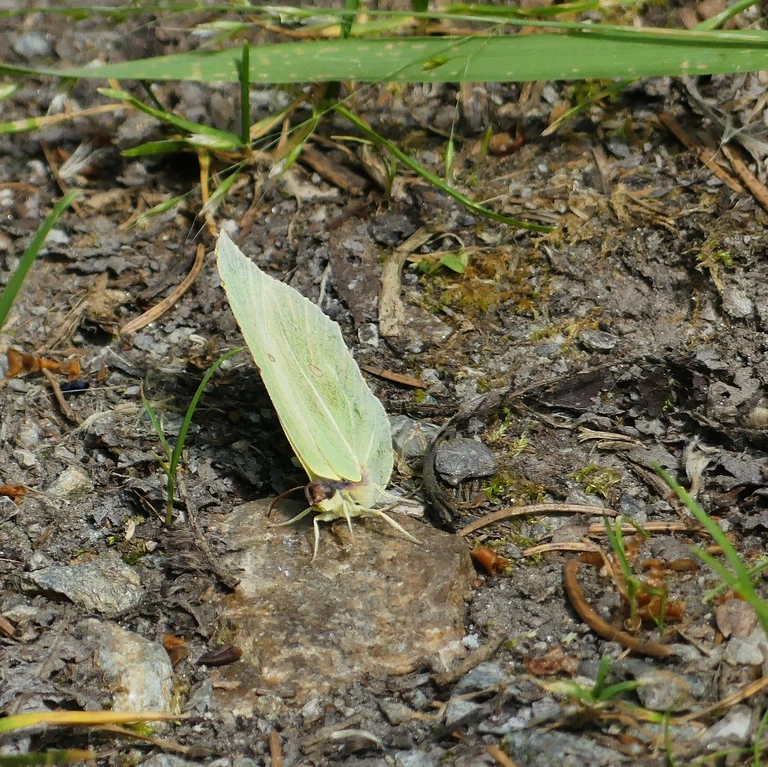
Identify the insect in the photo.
Gonepteryx rhamni
